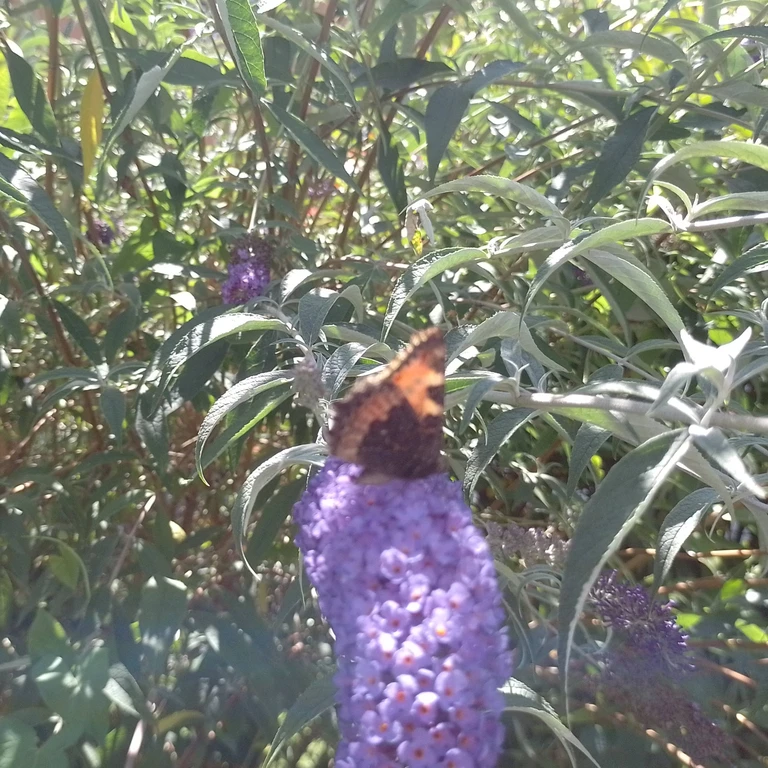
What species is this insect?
Aglais urticae
